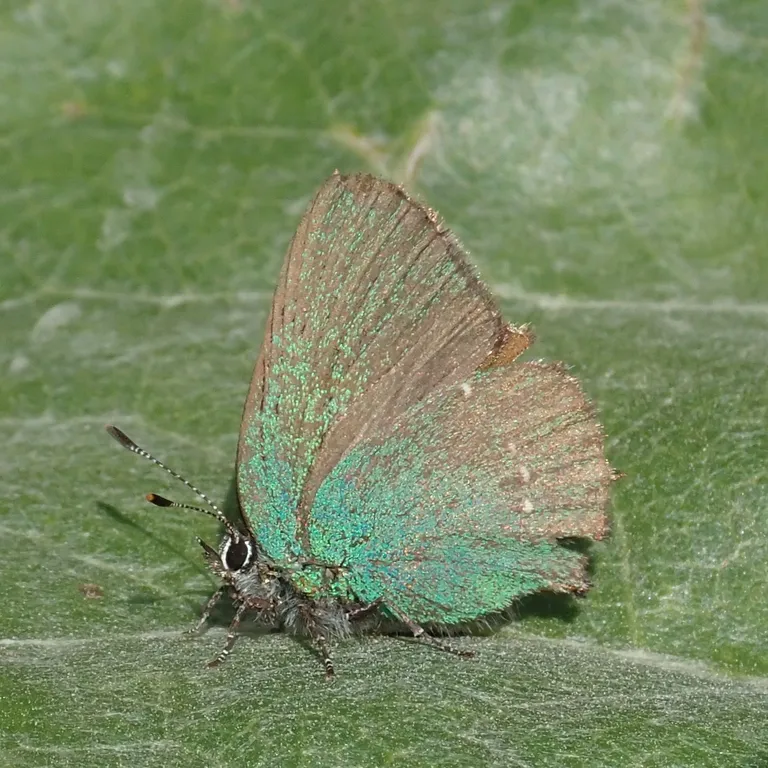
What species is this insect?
Callophrys rubi
